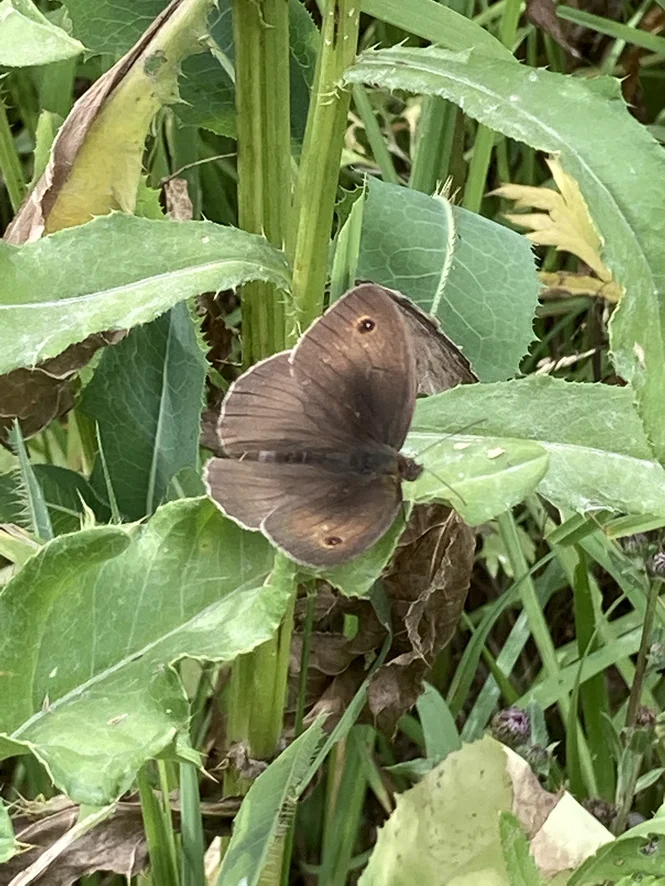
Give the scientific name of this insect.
Maniola jurtina
